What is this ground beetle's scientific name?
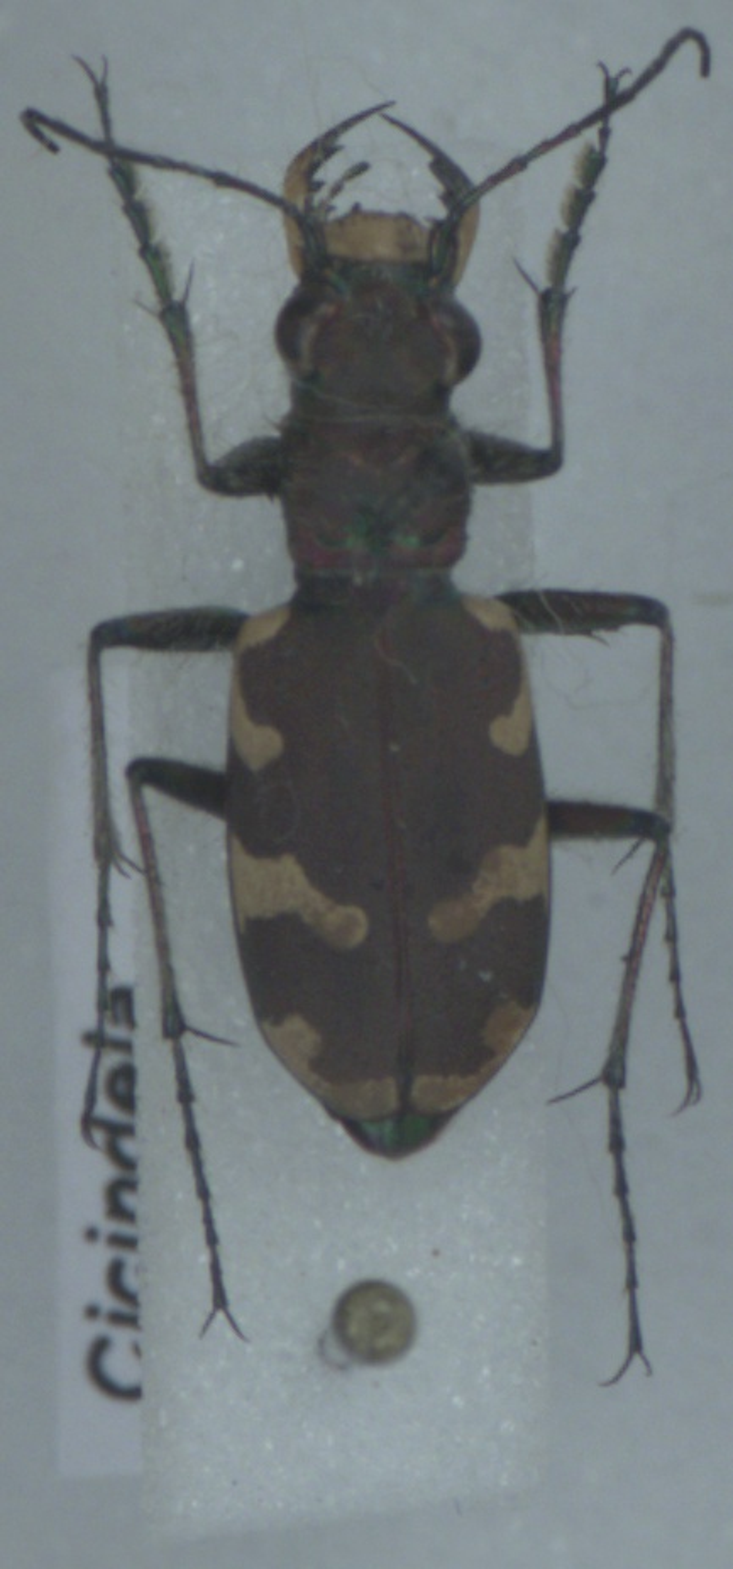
Cicindela hybrida
